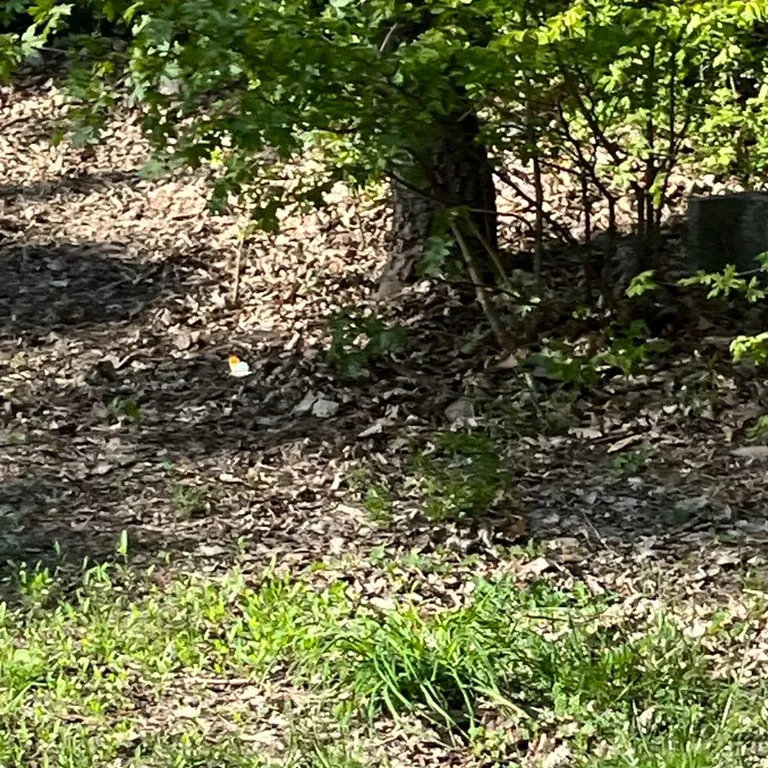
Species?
Anthocharis cardamines
